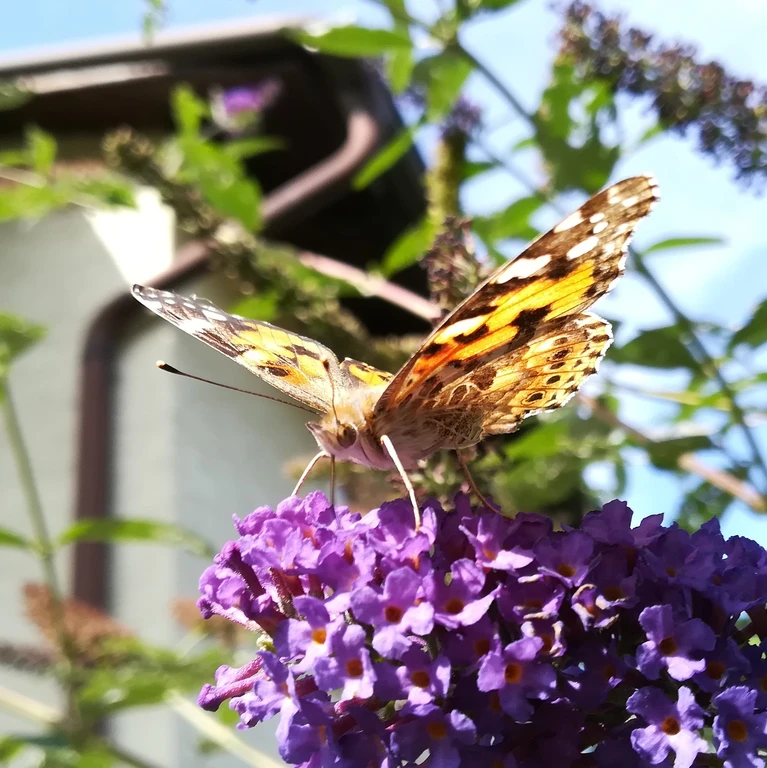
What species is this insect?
Vanessa cardui
